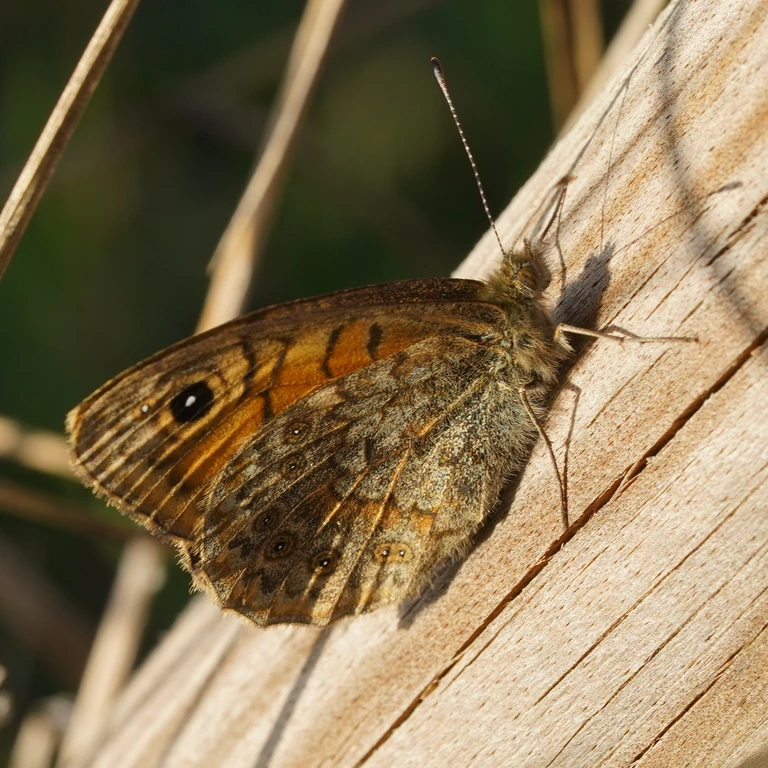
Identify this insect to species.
Lasiommata megera (also Pararge megera)
